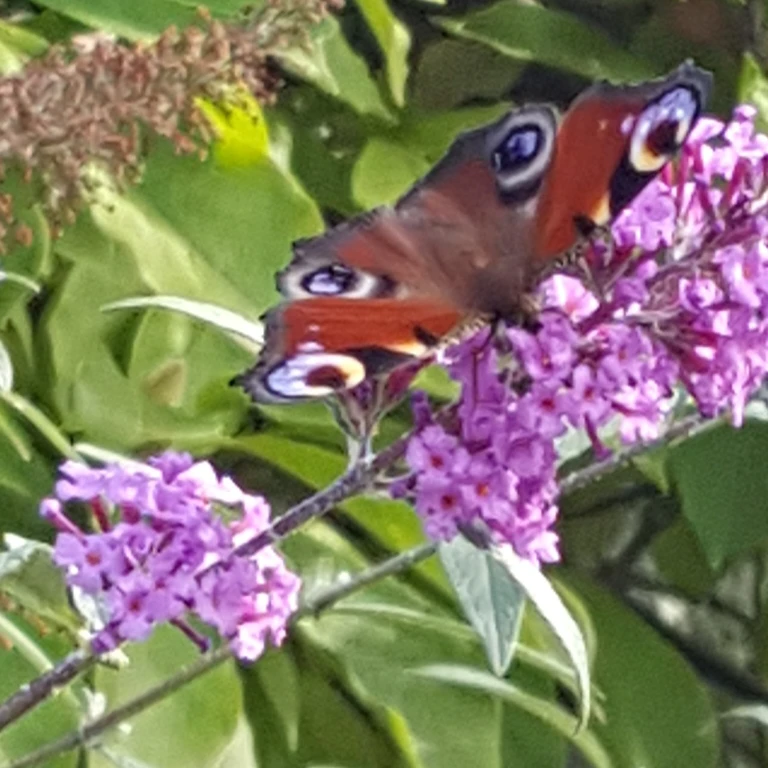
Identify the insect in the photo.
Aglais io
